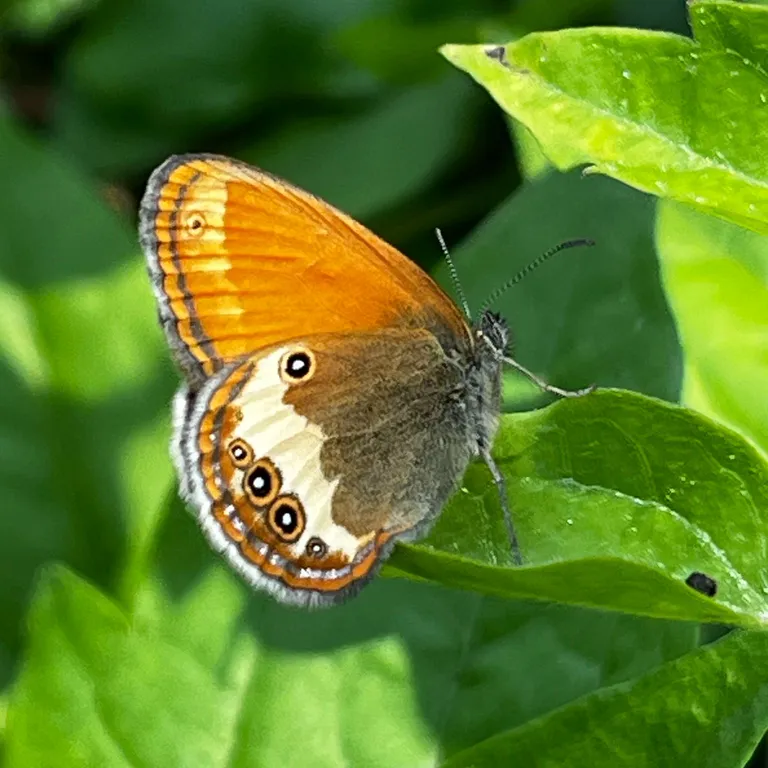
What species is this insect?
Coenonympha arcania
